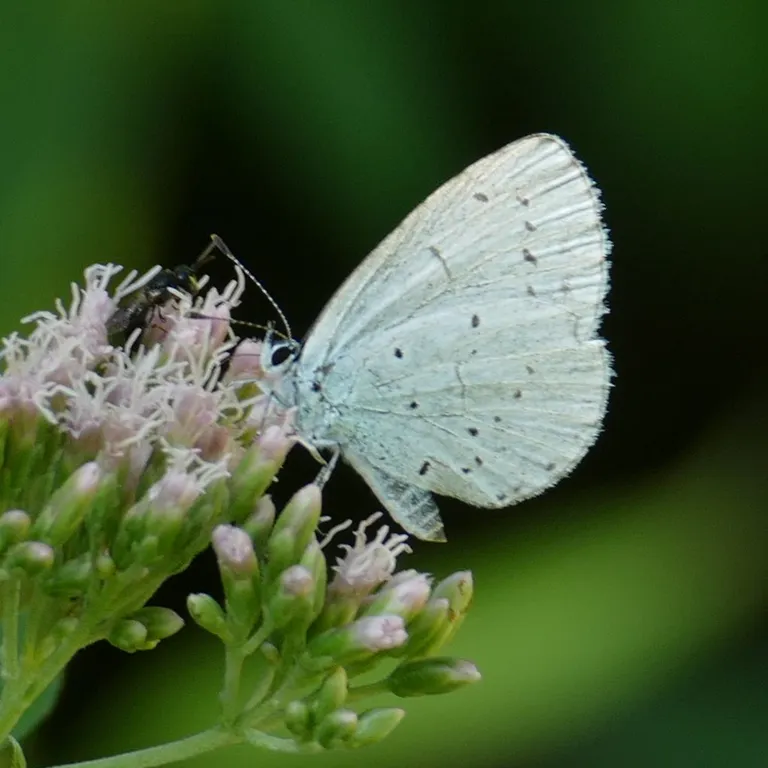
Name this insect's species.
Celastrina argiolus
